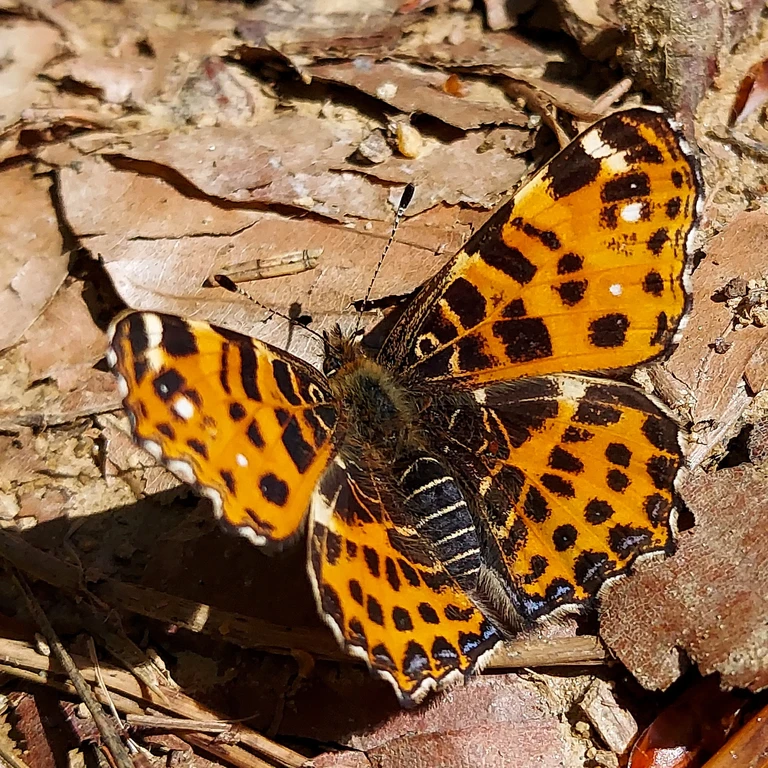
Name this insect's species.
Araschnia levana
